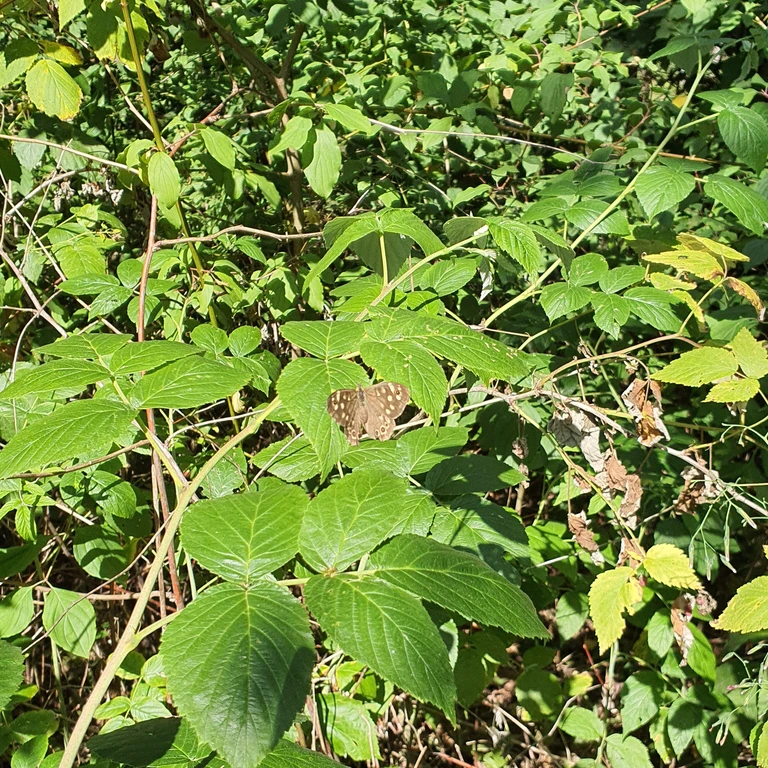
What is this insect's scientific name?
Pararge aegeria
